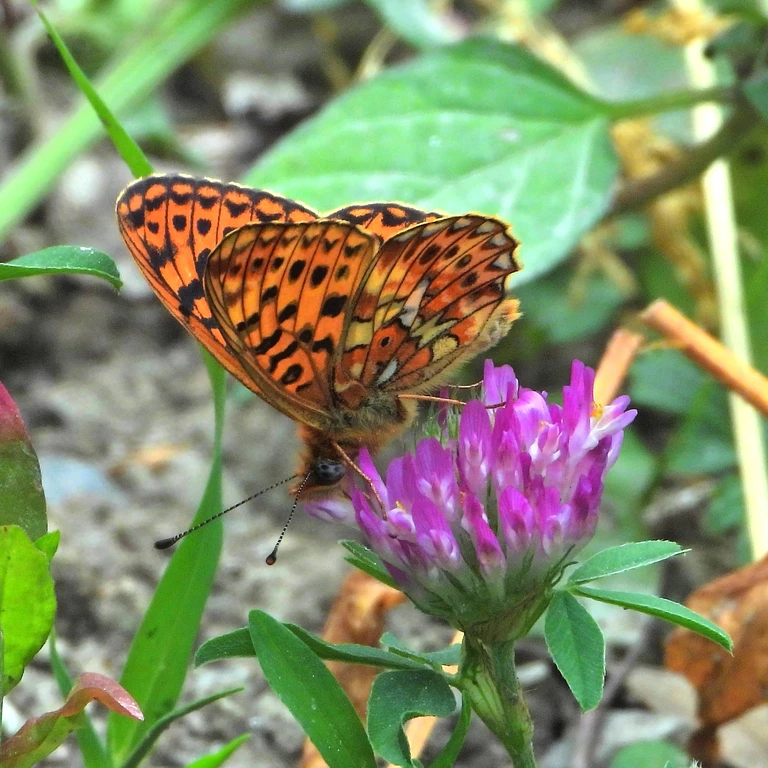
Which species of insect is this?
Boloria euphrosyne (also Clossiana euphrosyne)
